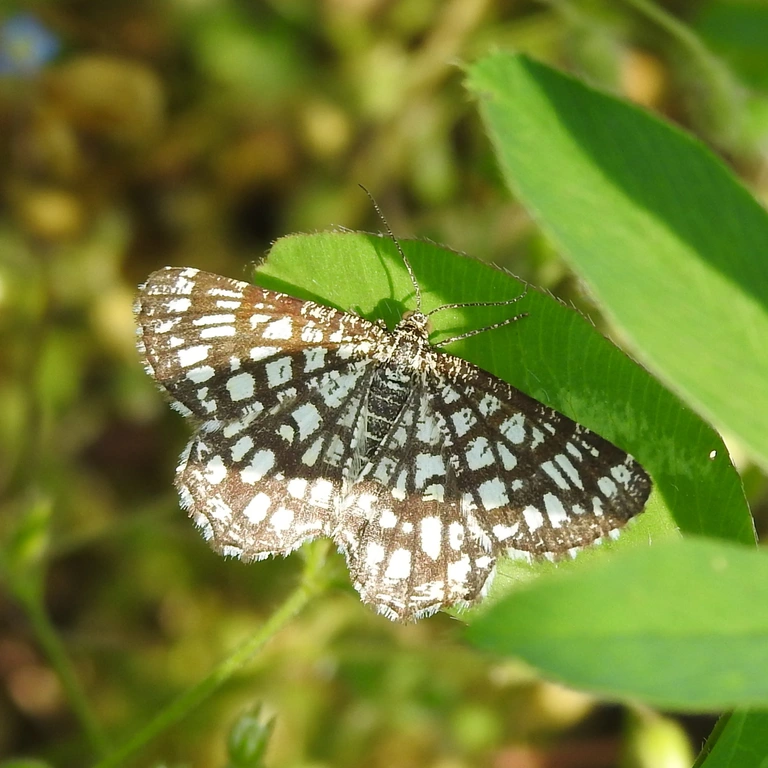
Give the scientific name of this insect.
Chiasmia clathrata
